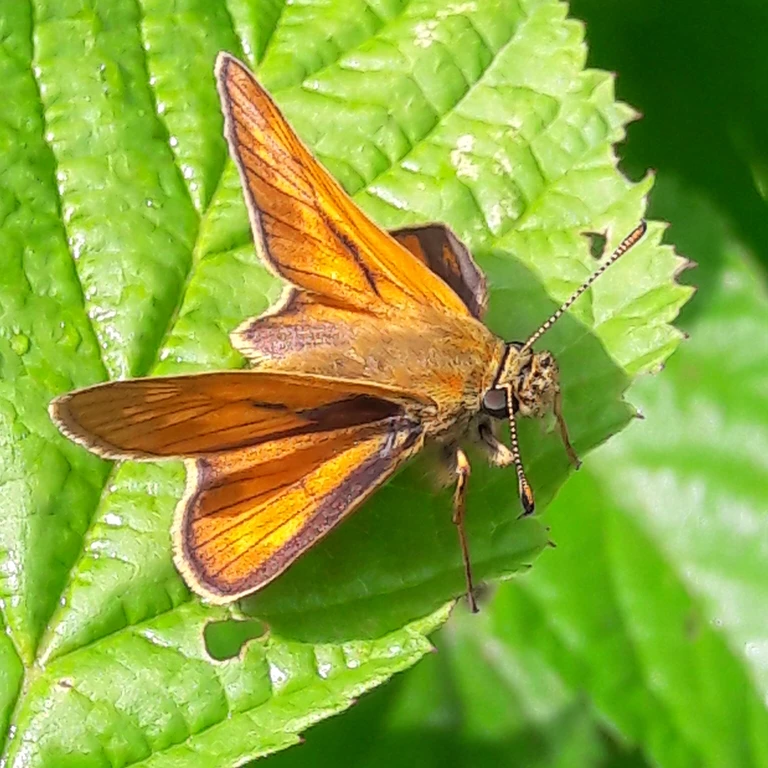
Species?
Ochlodes sylvanus (also Ochlodes venata)
